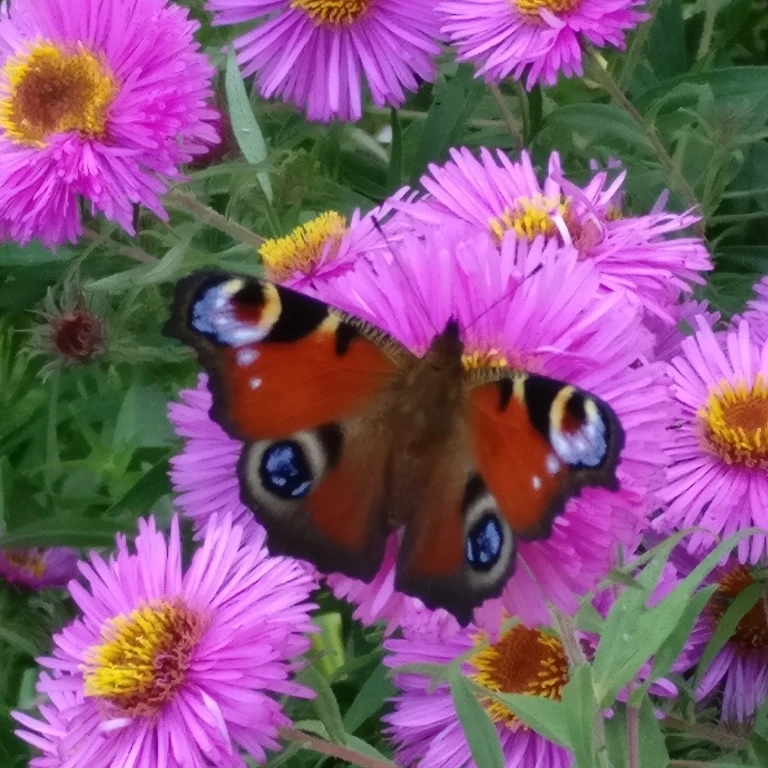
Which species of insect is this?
Aglais io
